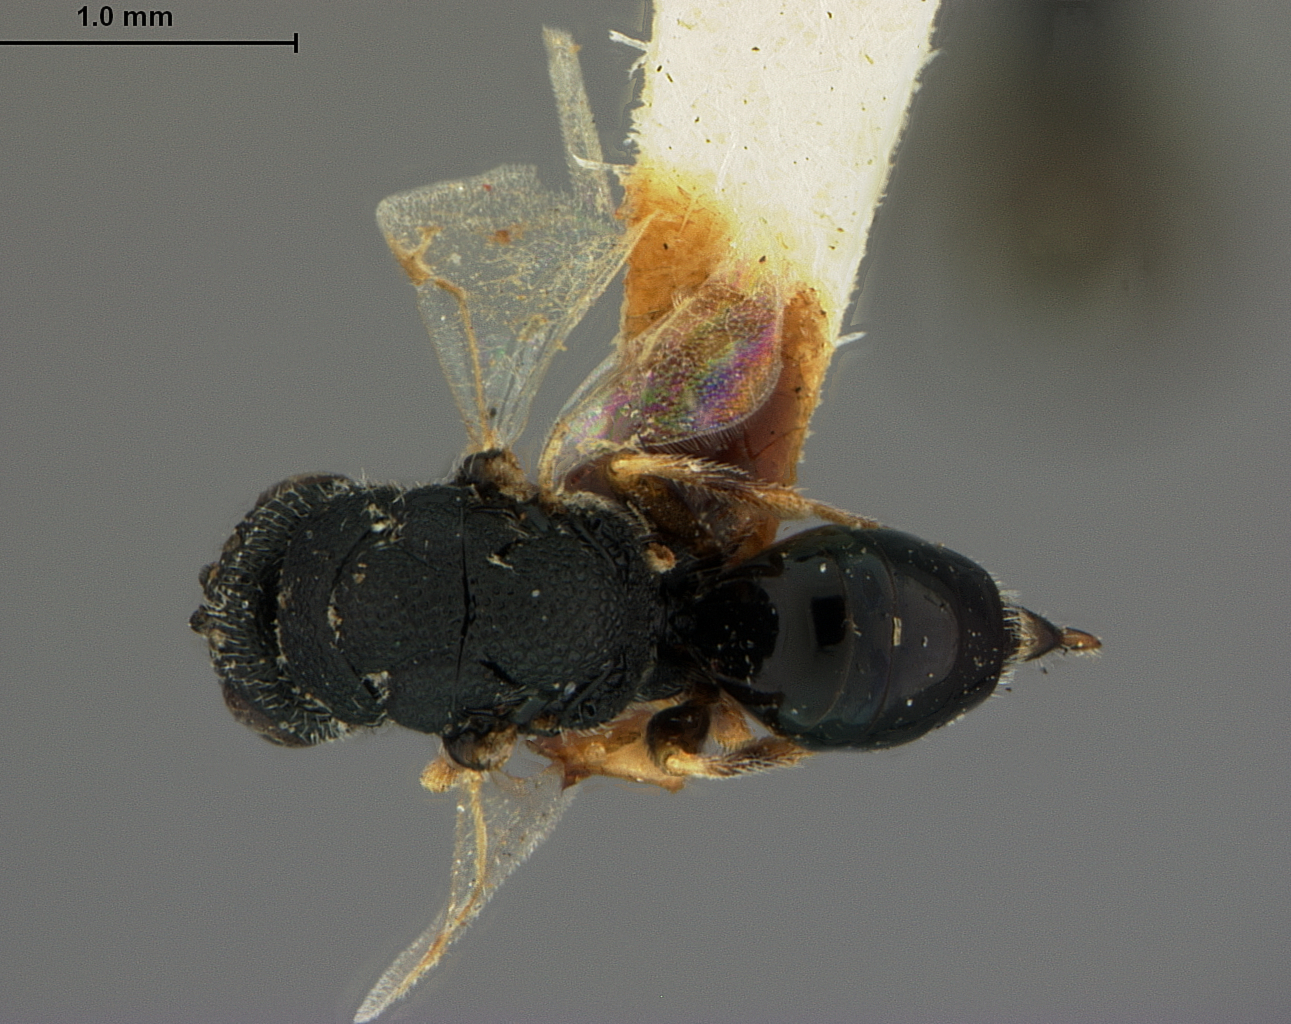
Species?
Bruchophagus mexicanus
